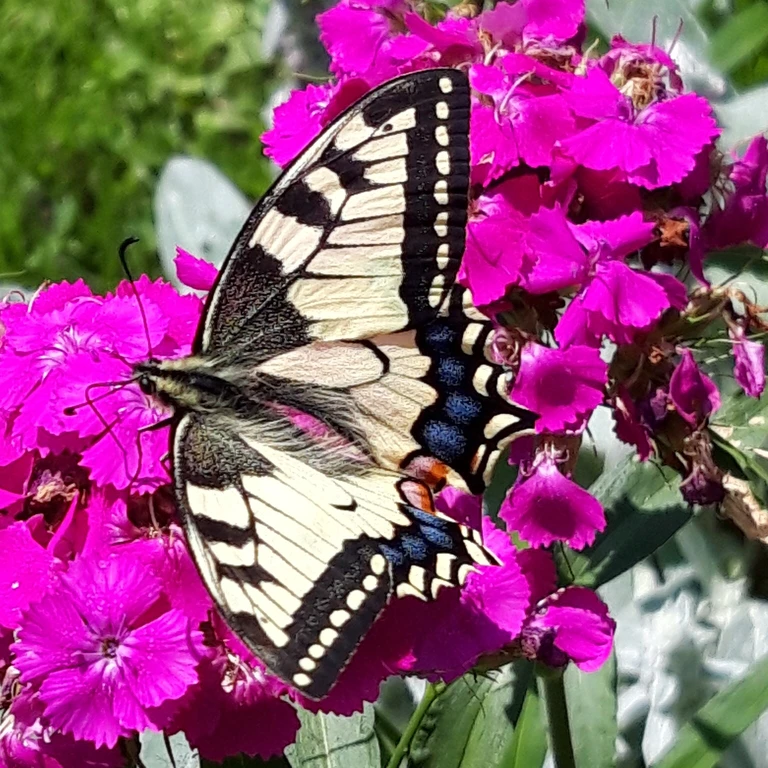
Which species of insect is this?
Papilio machaon
